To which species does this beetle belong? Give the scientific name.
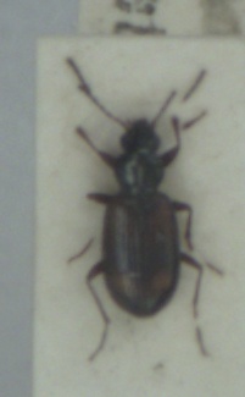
Bembidion saxatile
